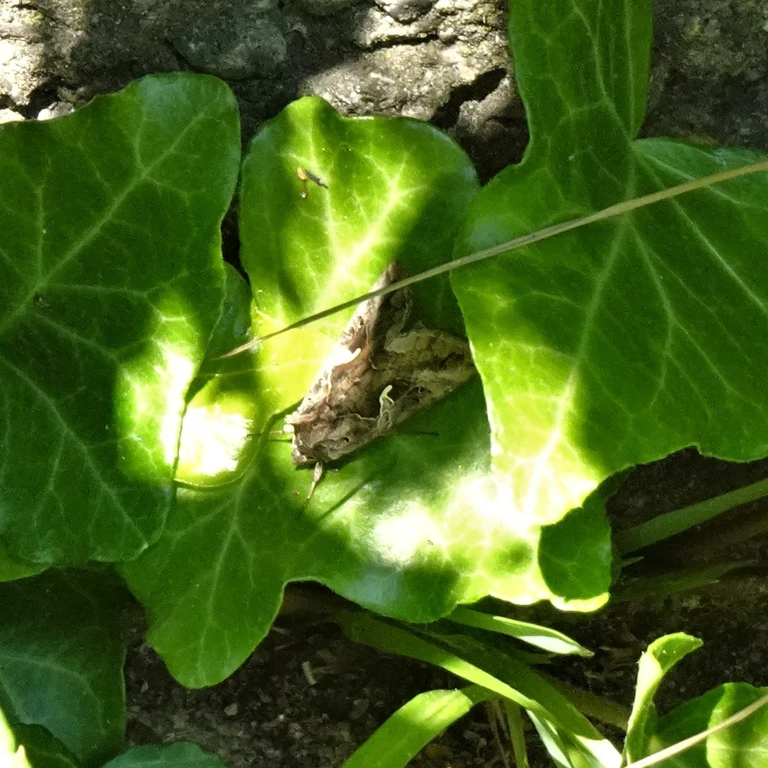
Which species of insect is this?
Autographa gamma
